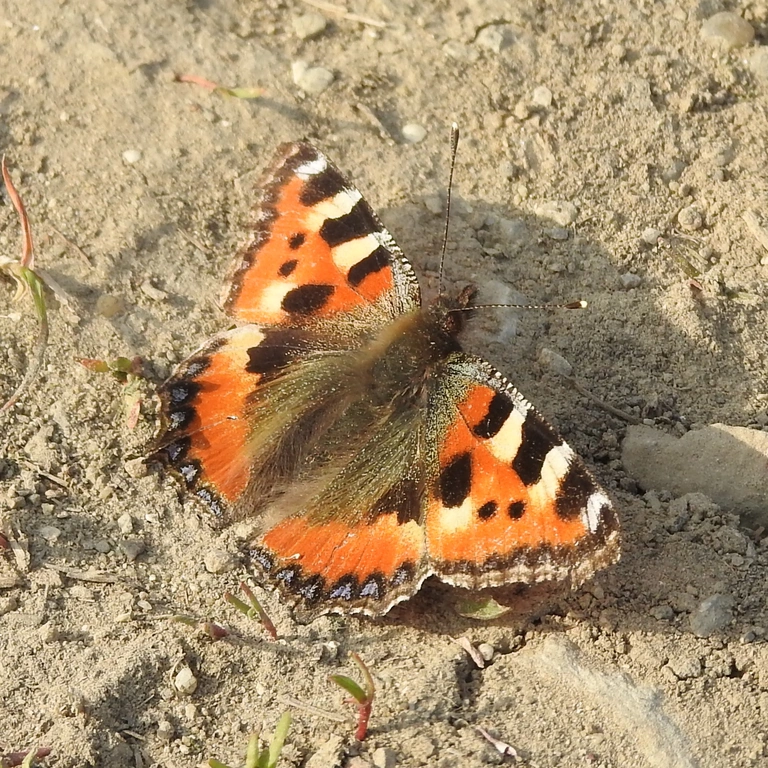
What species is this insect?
Aglais urticae
